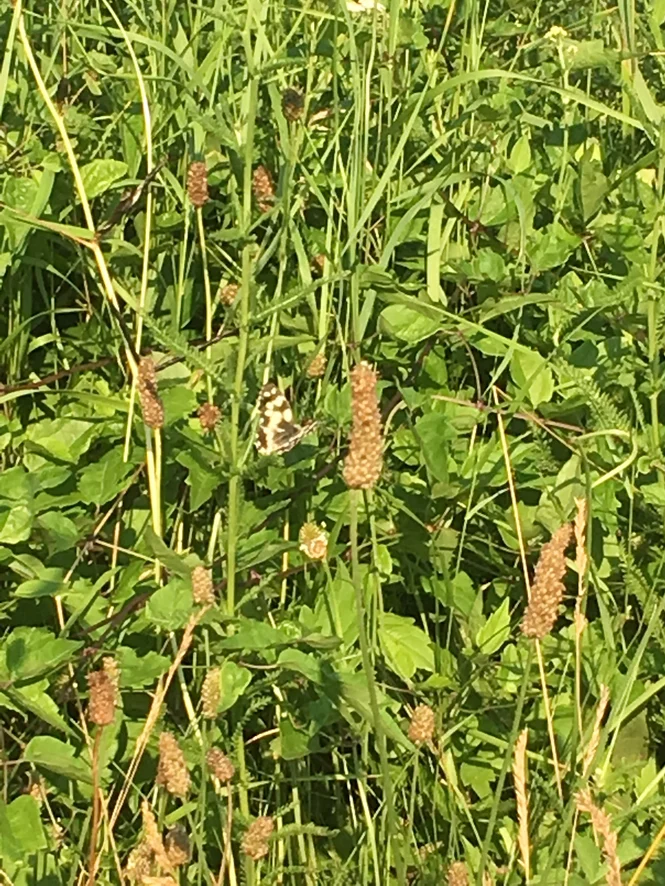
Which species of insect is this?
Melanargia galathea
